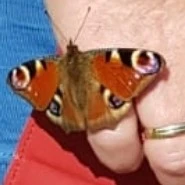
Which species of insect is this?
Aglais io
